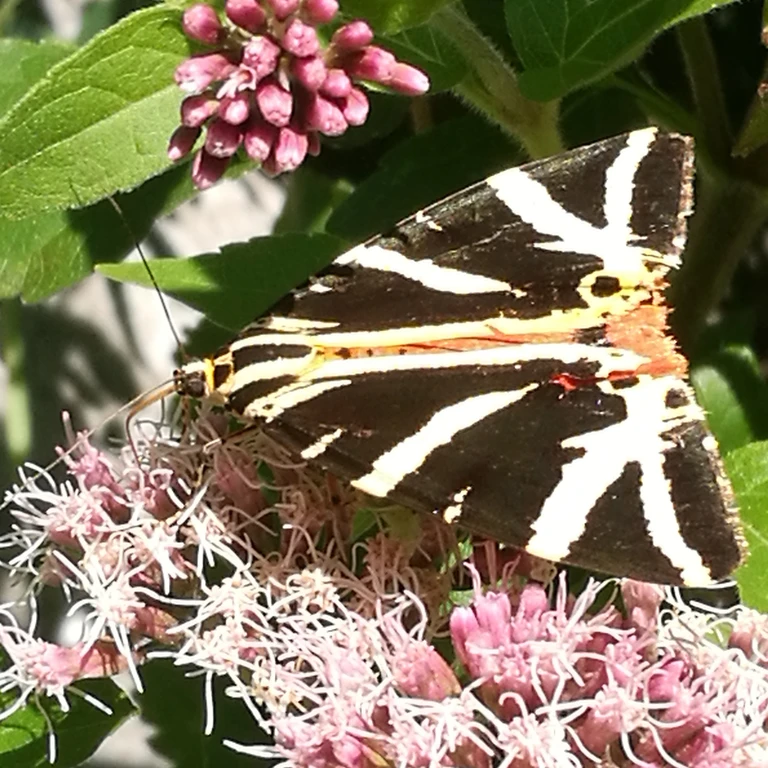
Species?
Euplagia quadripunctaria
